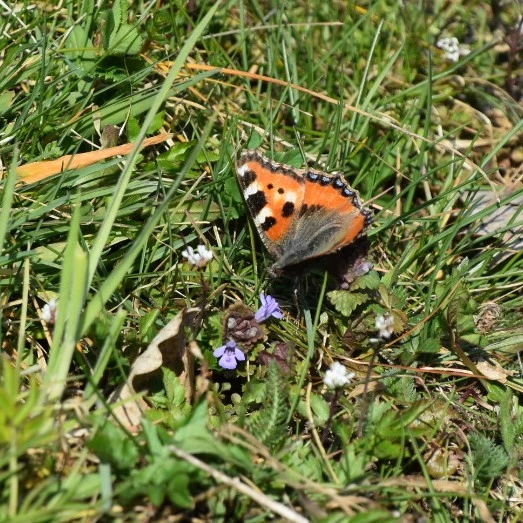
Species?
Aglais urticae
